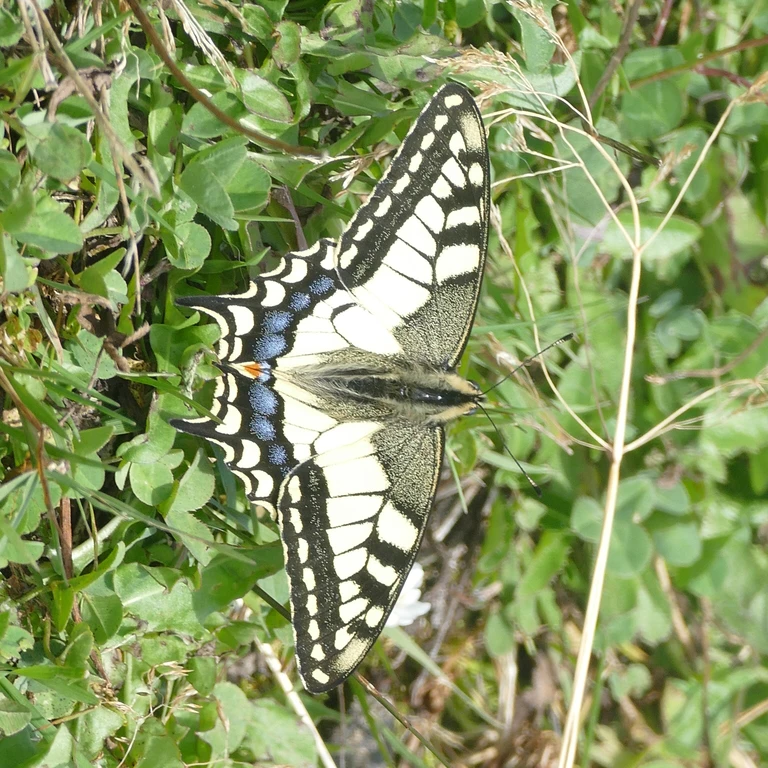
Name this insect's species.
Papilio machaon
